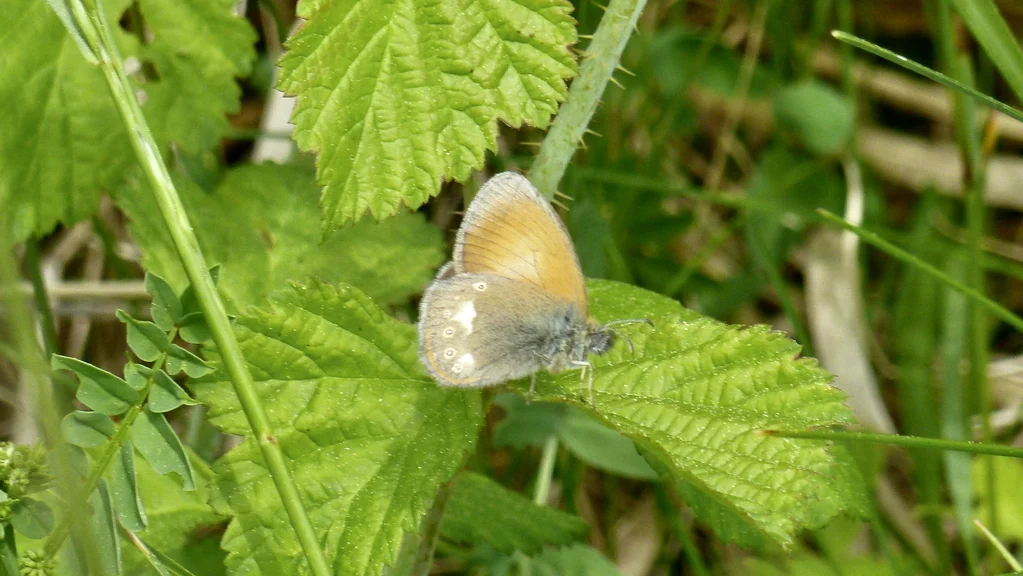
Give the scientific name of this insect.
Coenonympha glycerion (also Coenonympha iphis)
